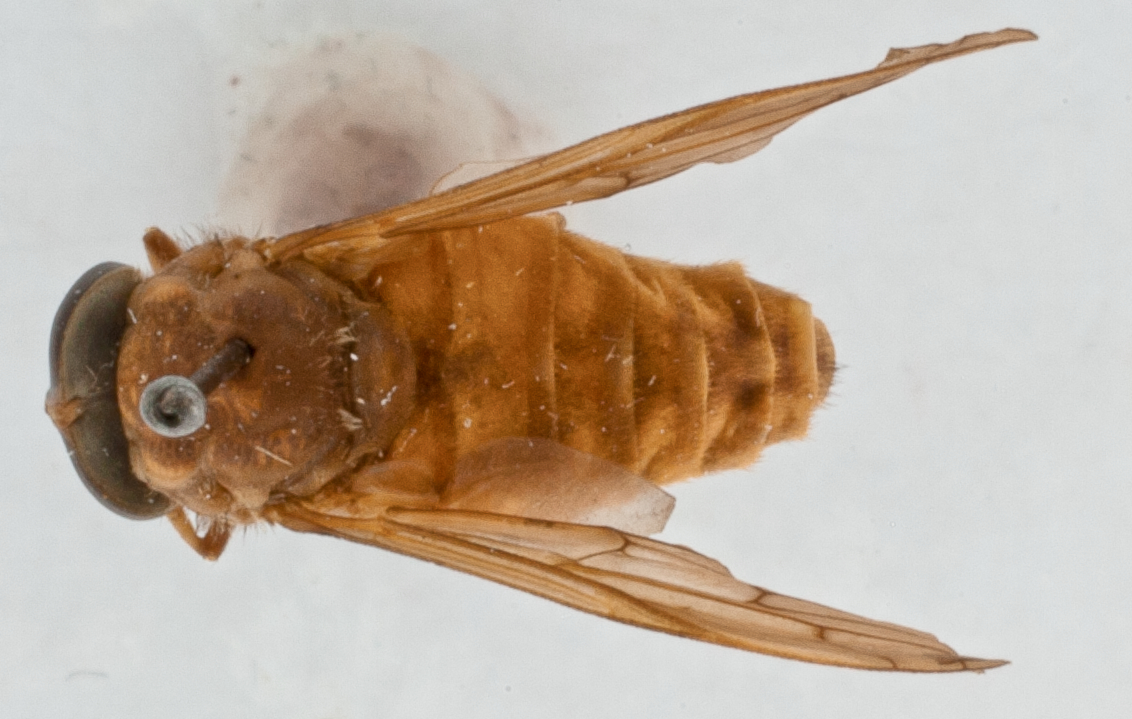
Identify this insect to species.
Tabanus tardinotus
